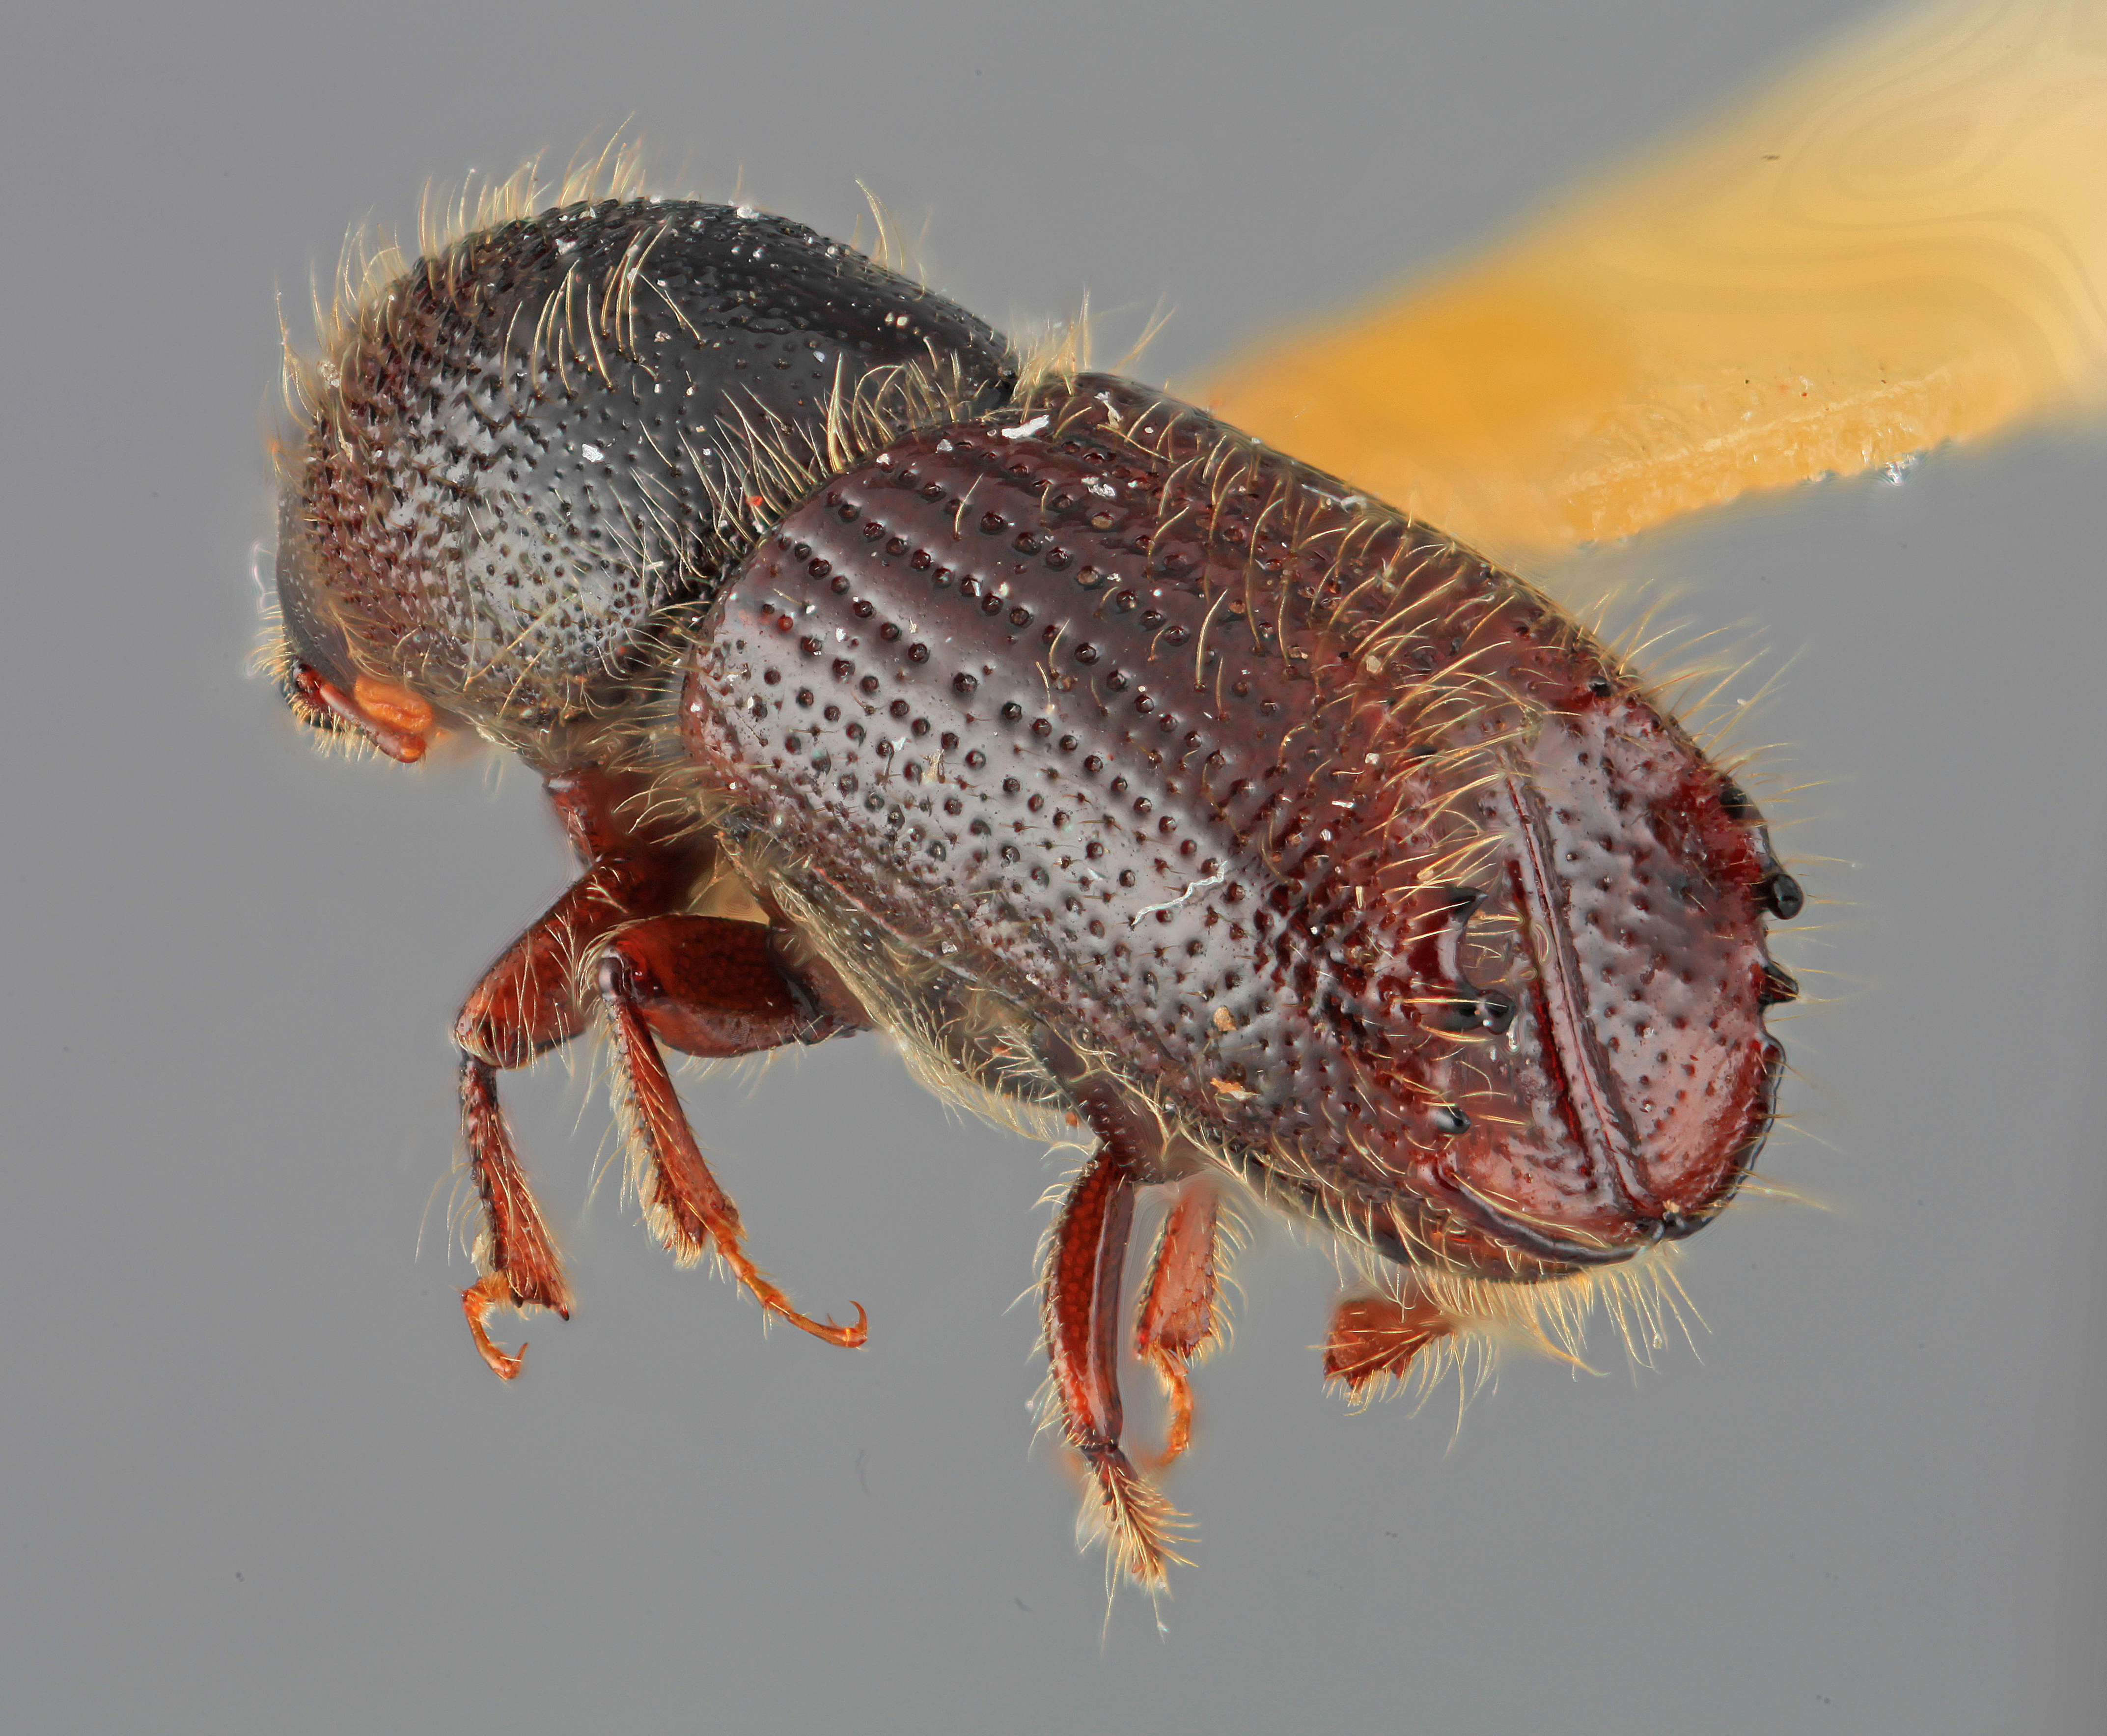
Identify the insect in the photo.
Ips utahensis
